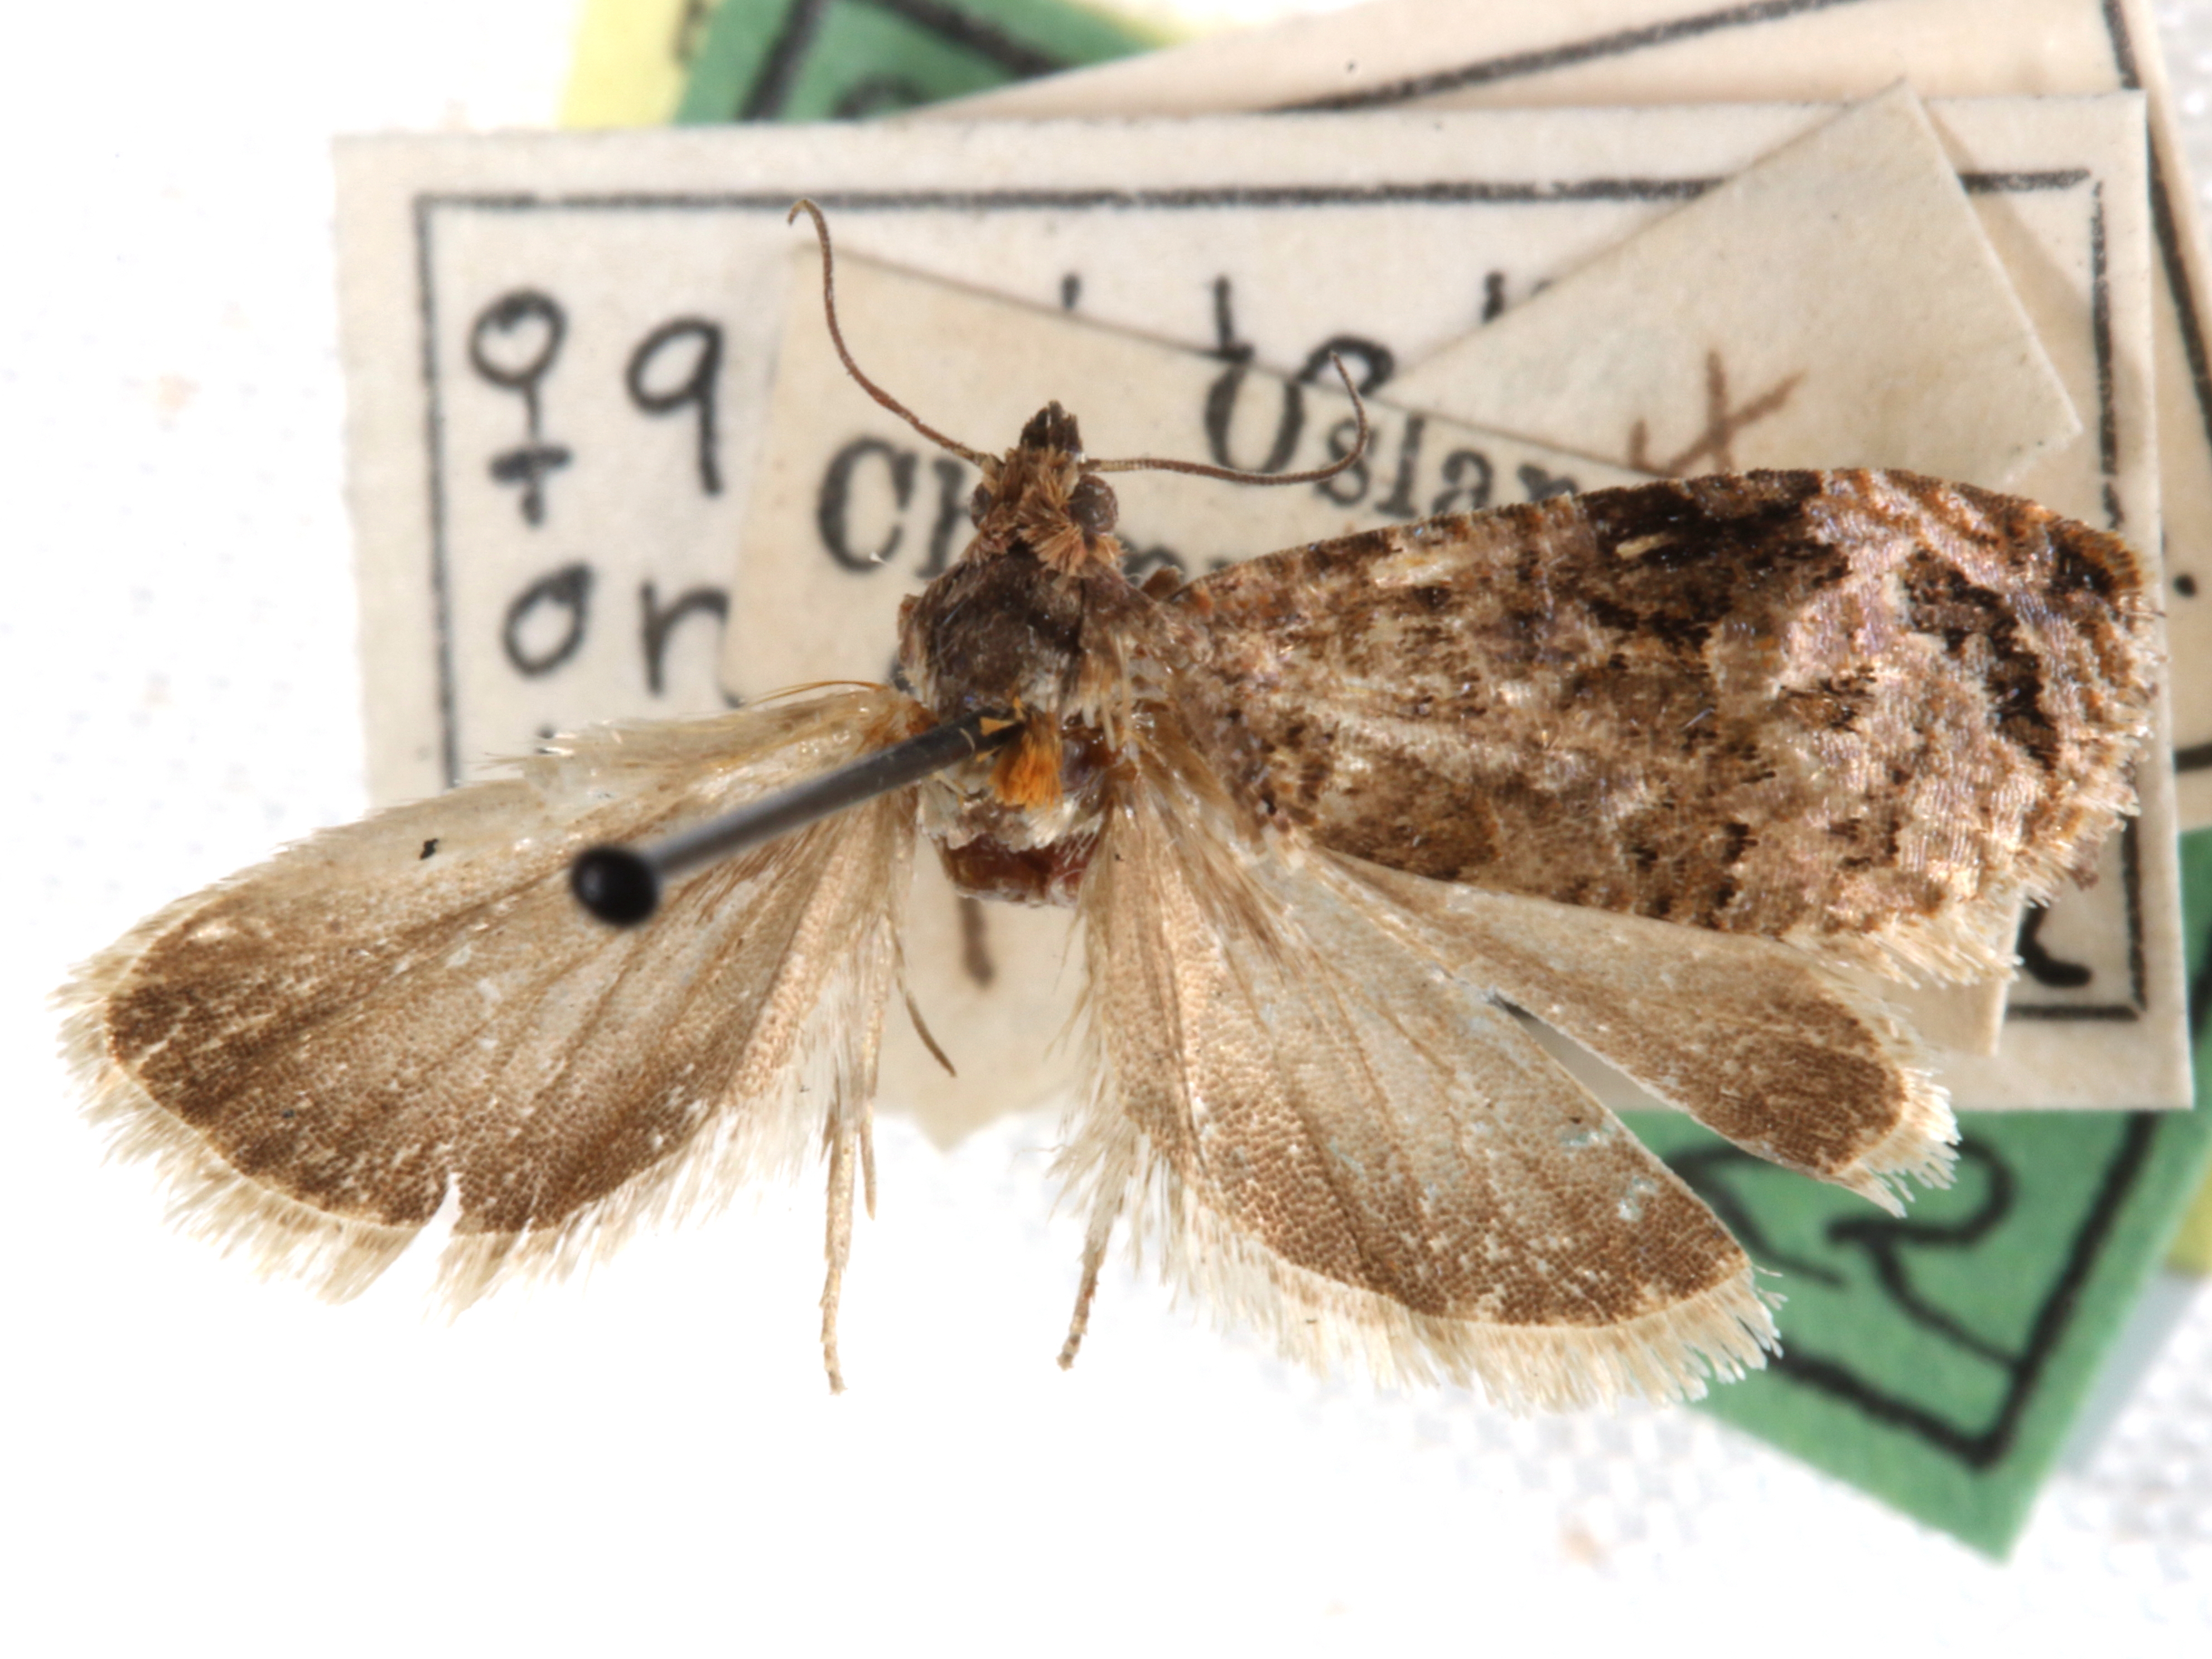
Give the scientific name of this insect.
Endothenia sordulenta
